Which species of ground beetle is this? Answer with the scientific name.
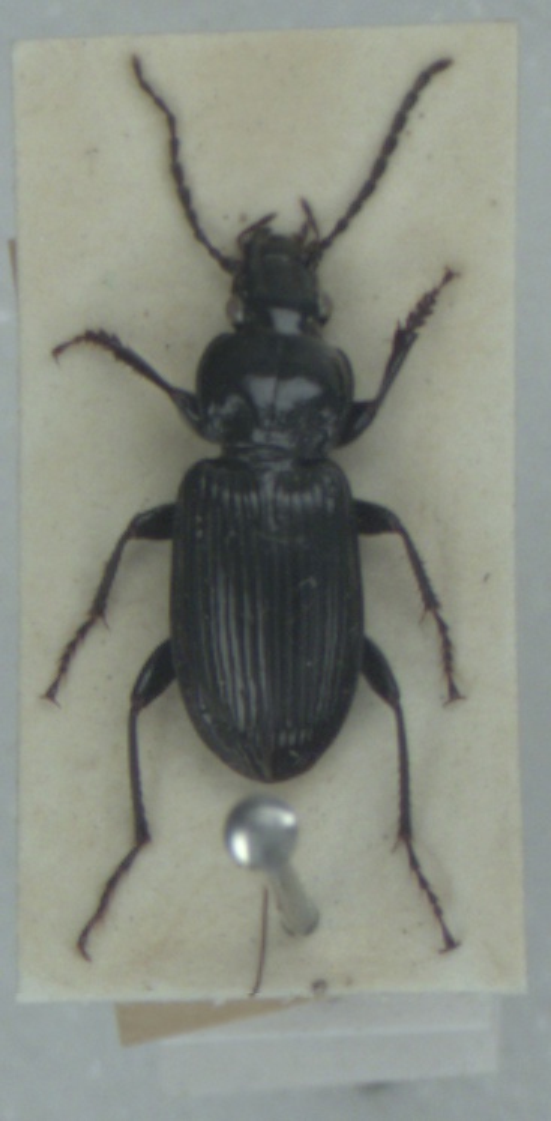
Pterostichus nigrita
